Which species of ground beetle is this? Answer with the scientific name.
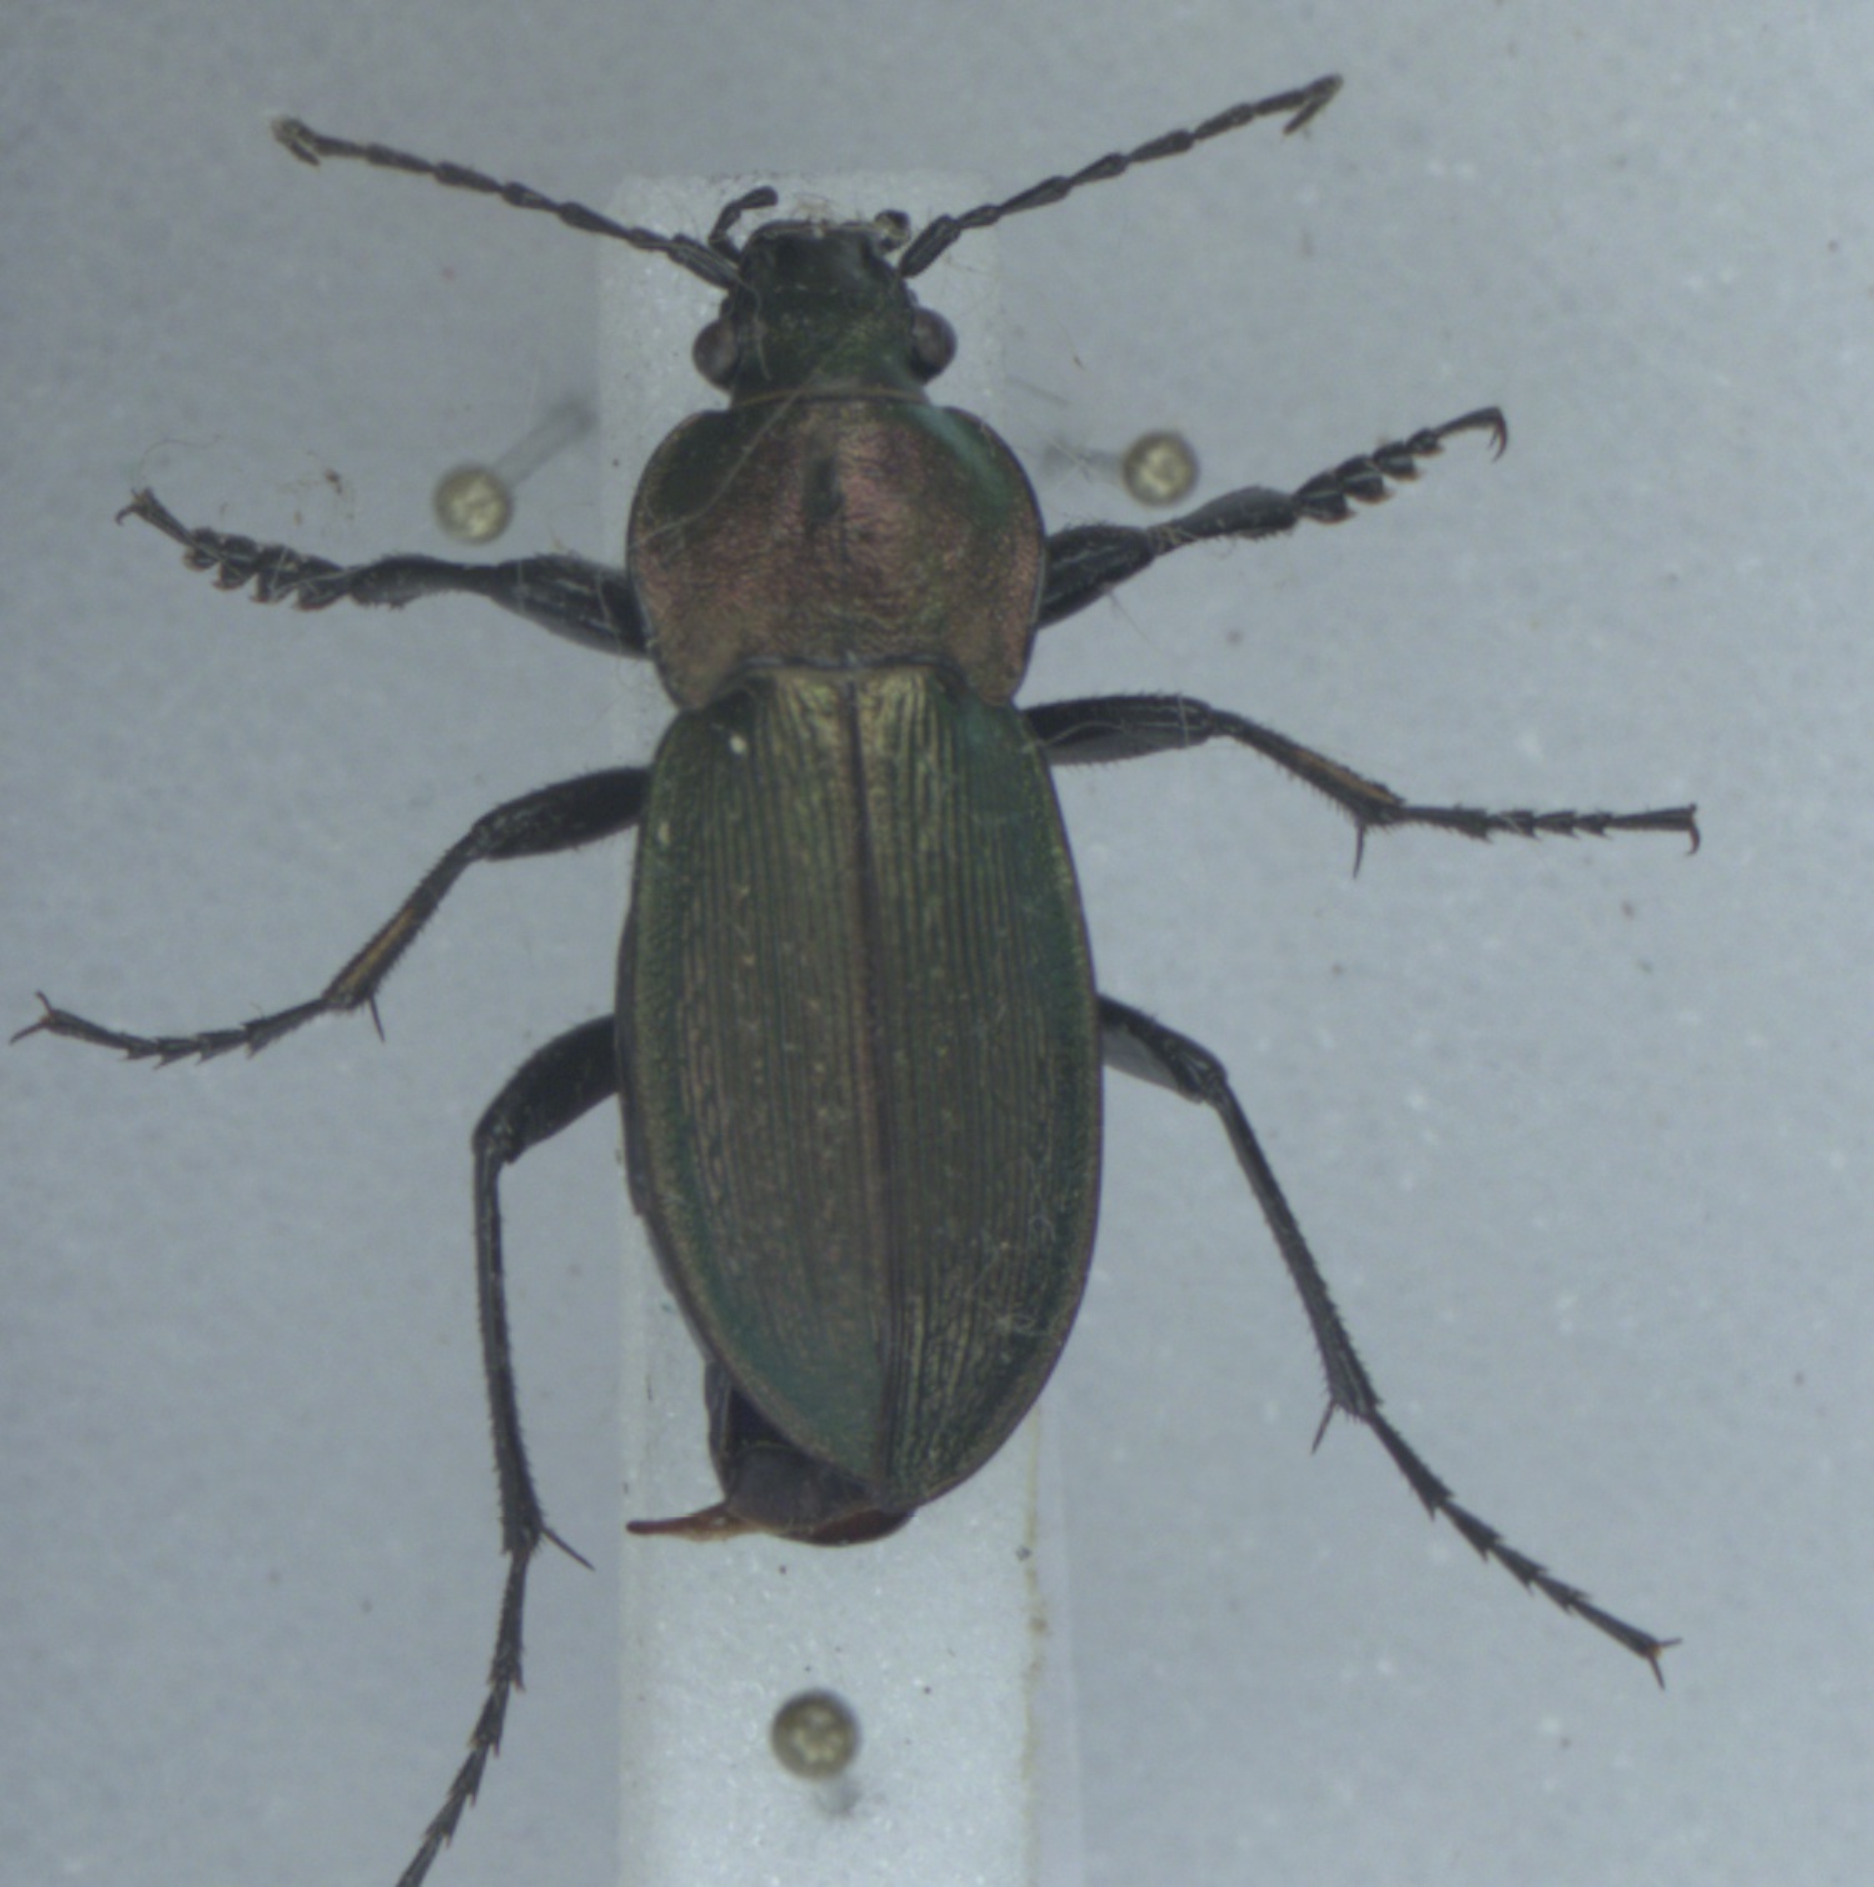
Carabus monilis
